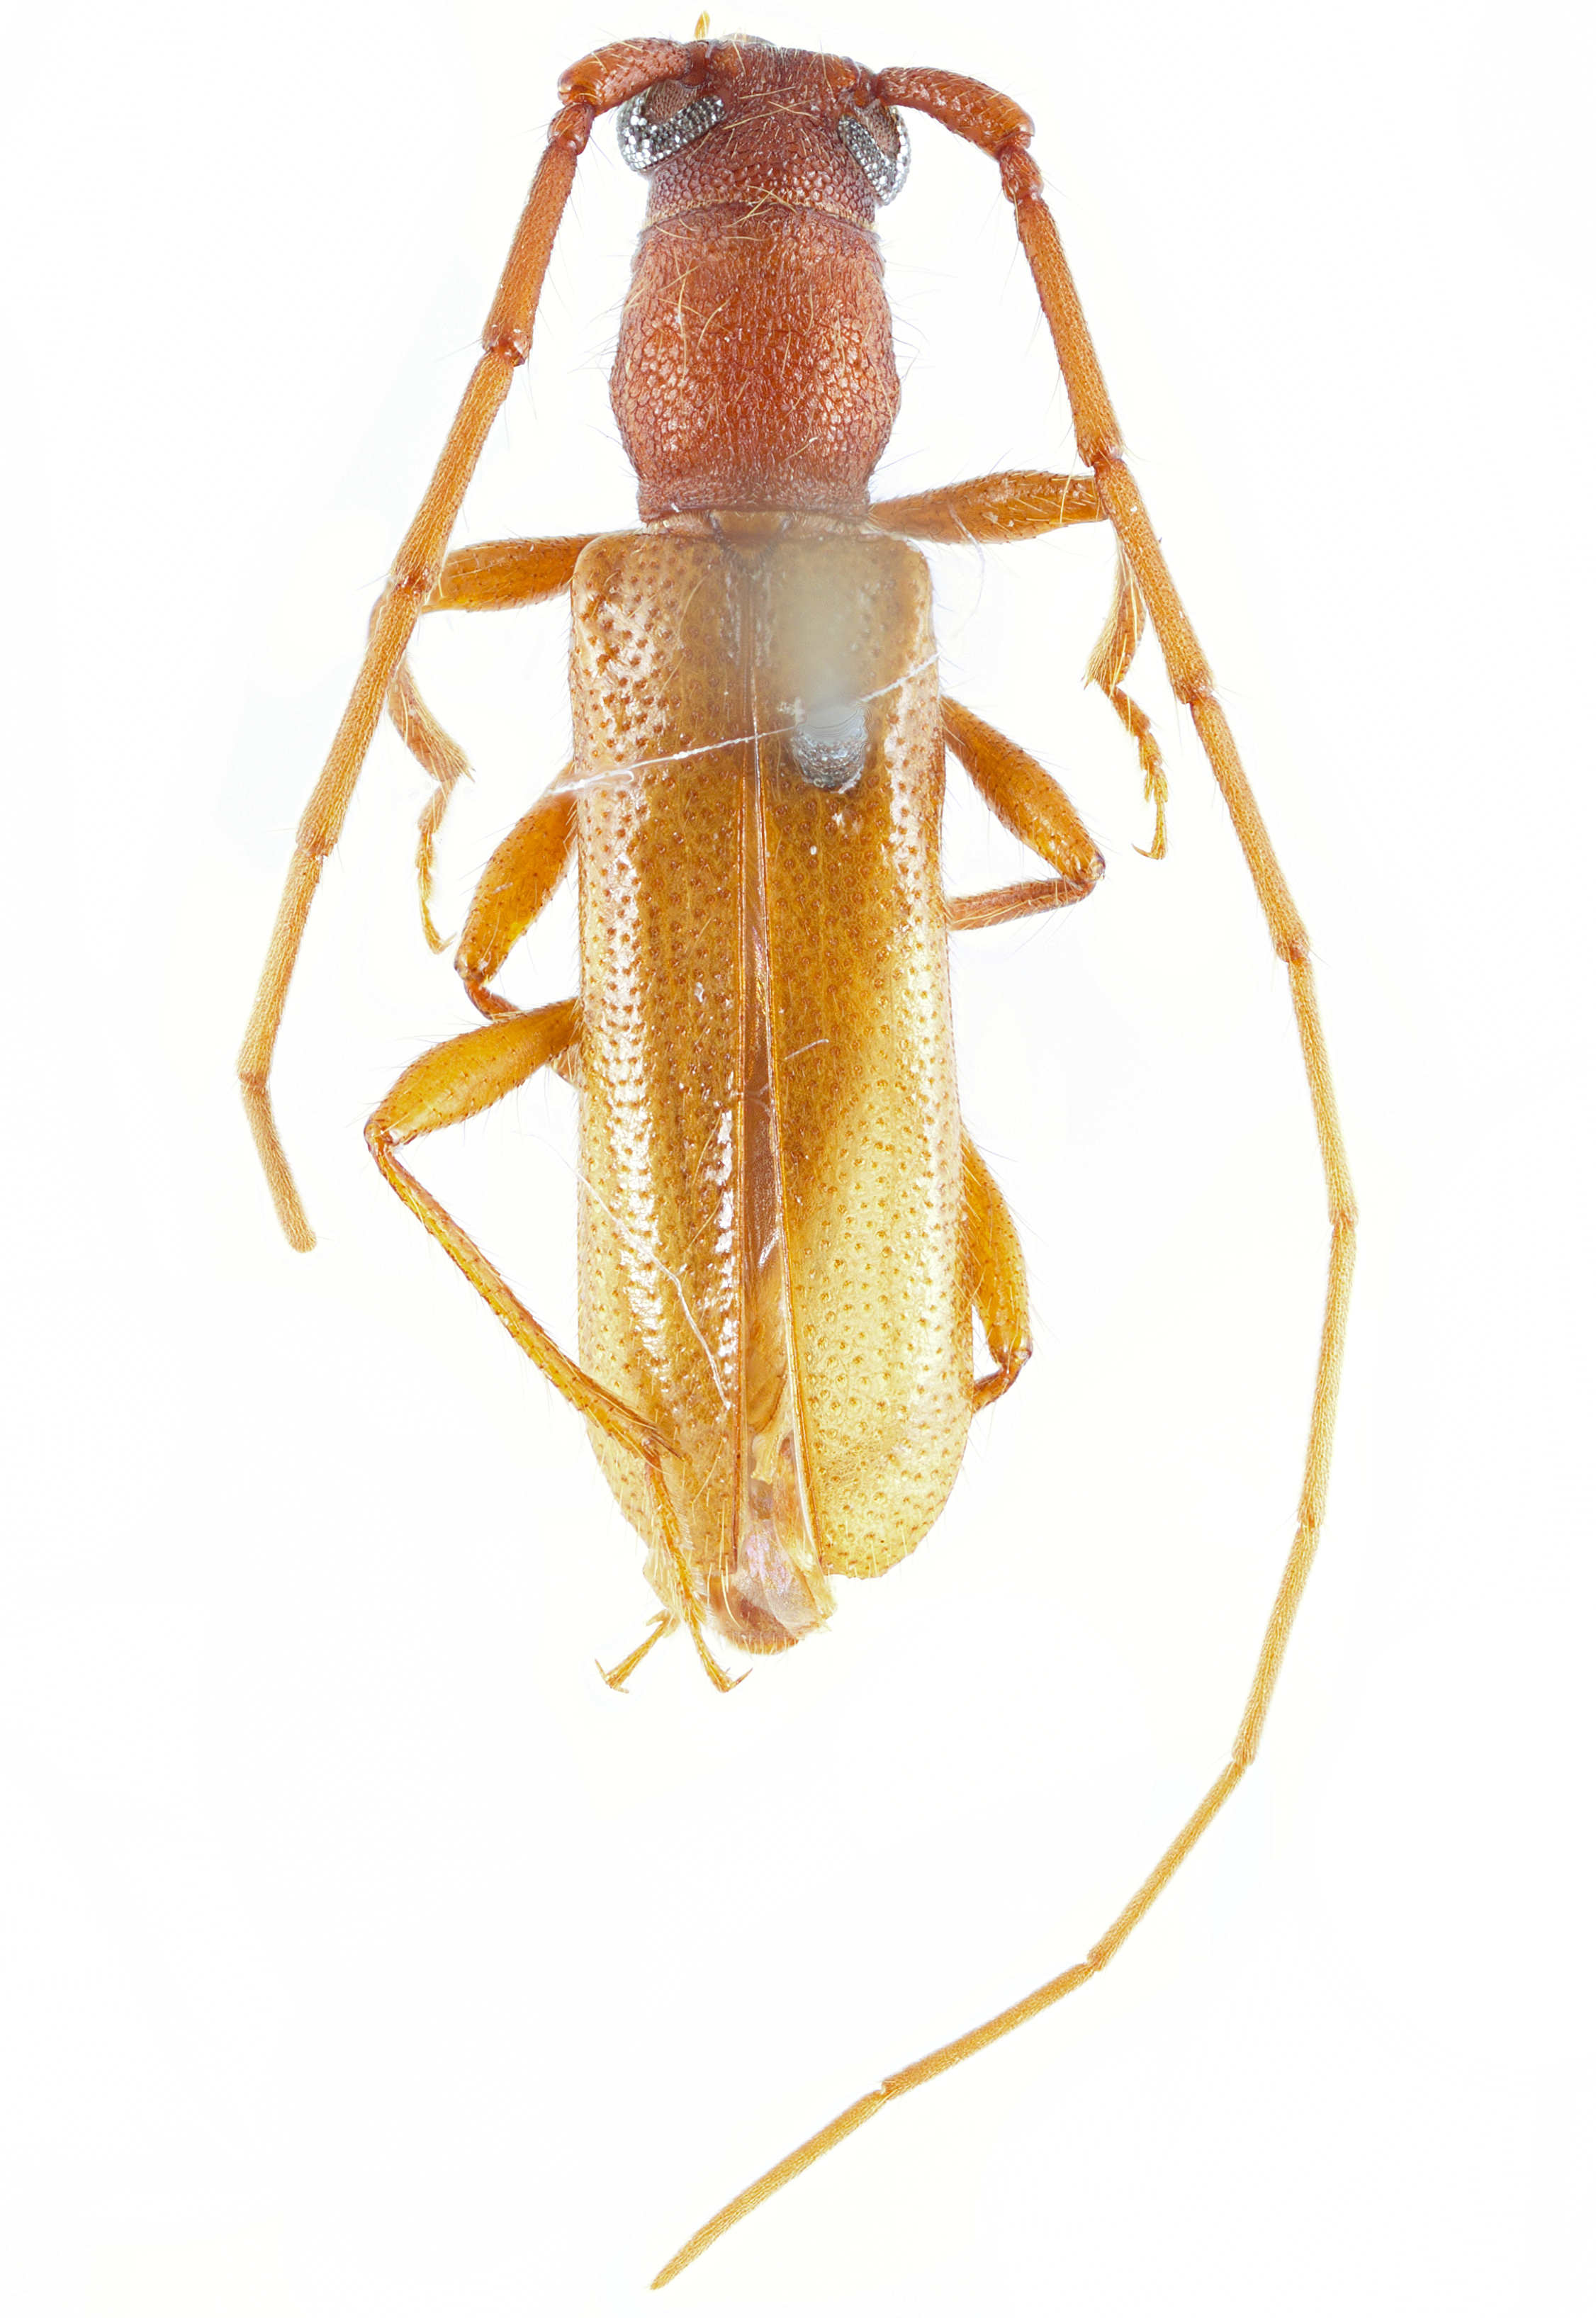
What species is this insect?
Anoplocurius altus
